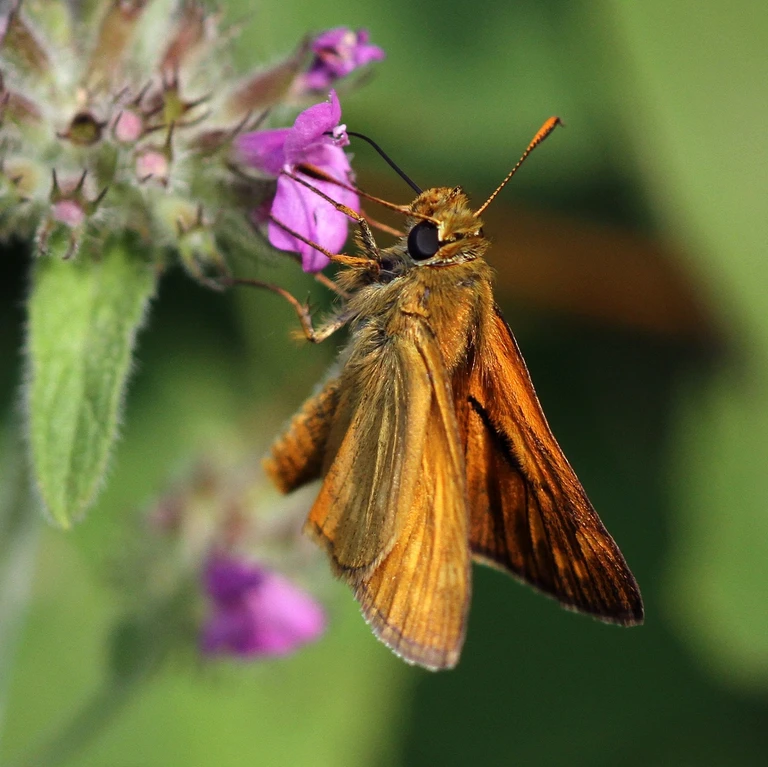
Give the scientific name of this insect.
Ochlodes sylvanus (also Ochlodes venata)
